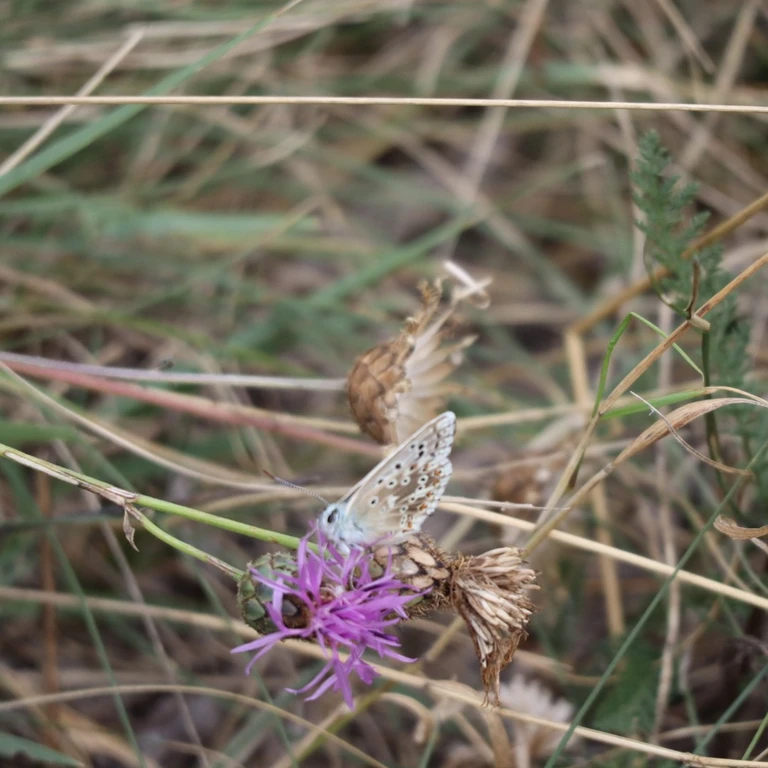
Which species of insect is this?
Lysandra coridon
